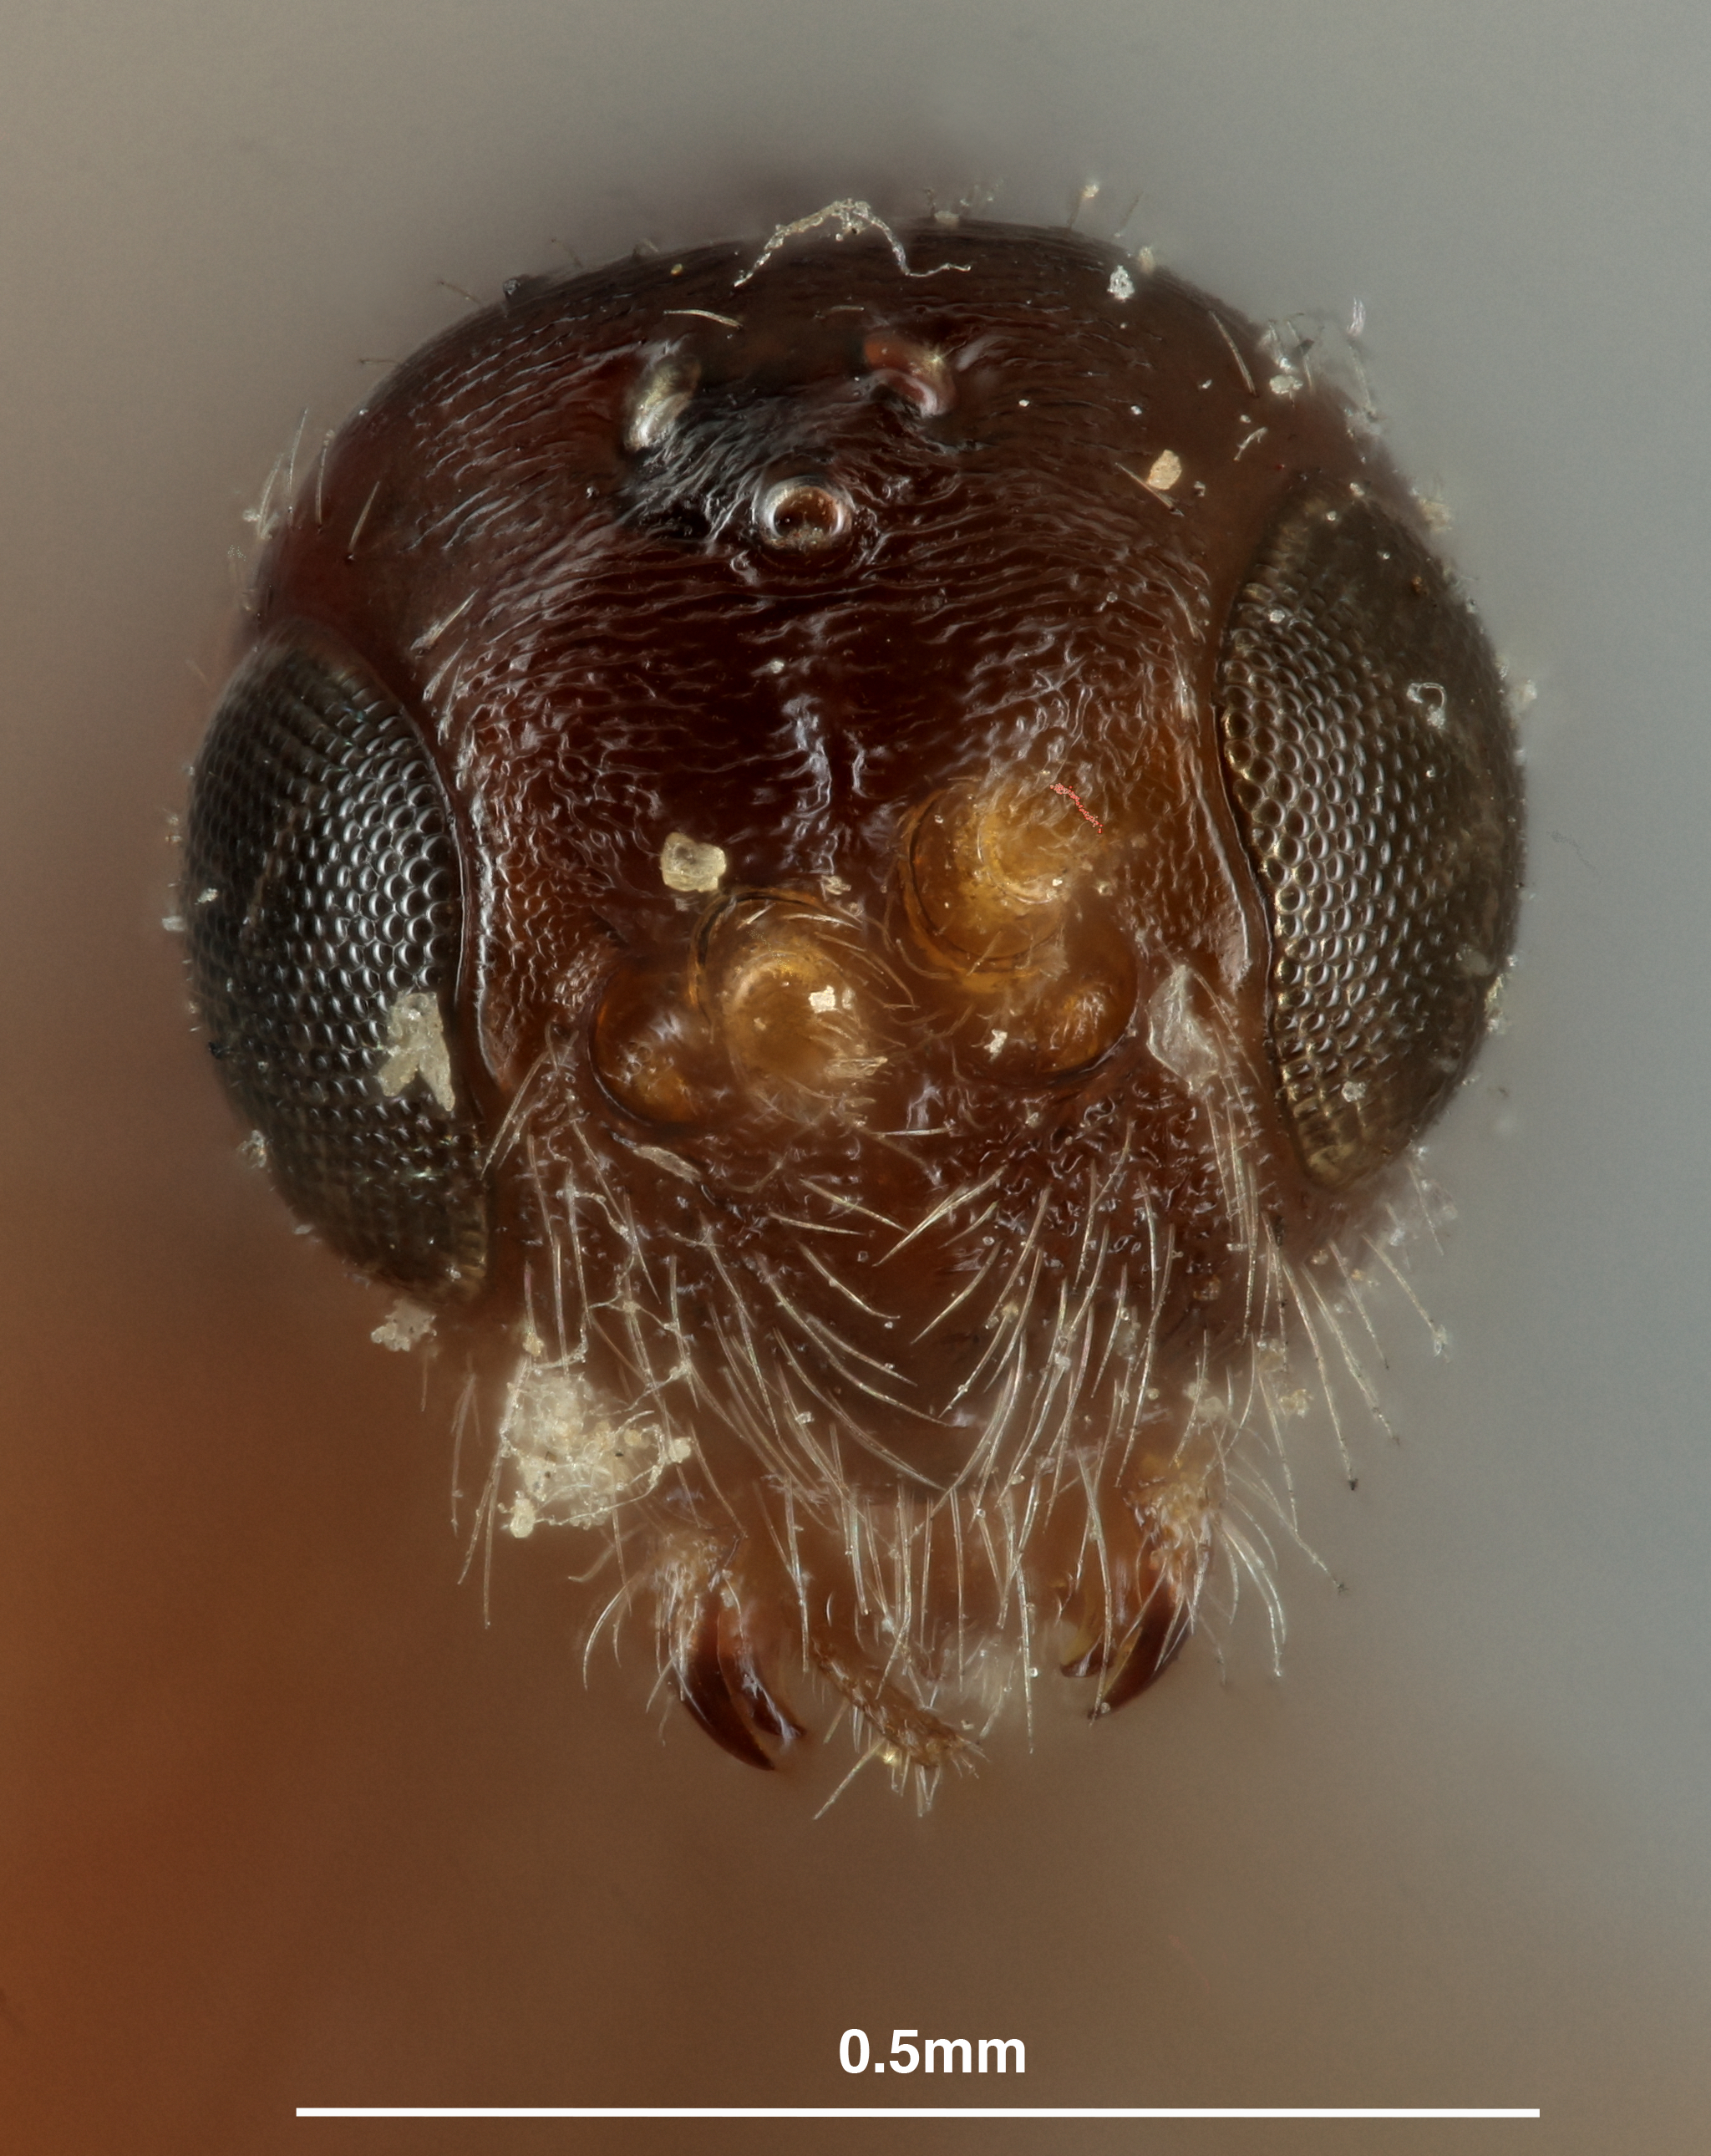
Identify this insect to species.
Chenophanes borealis
